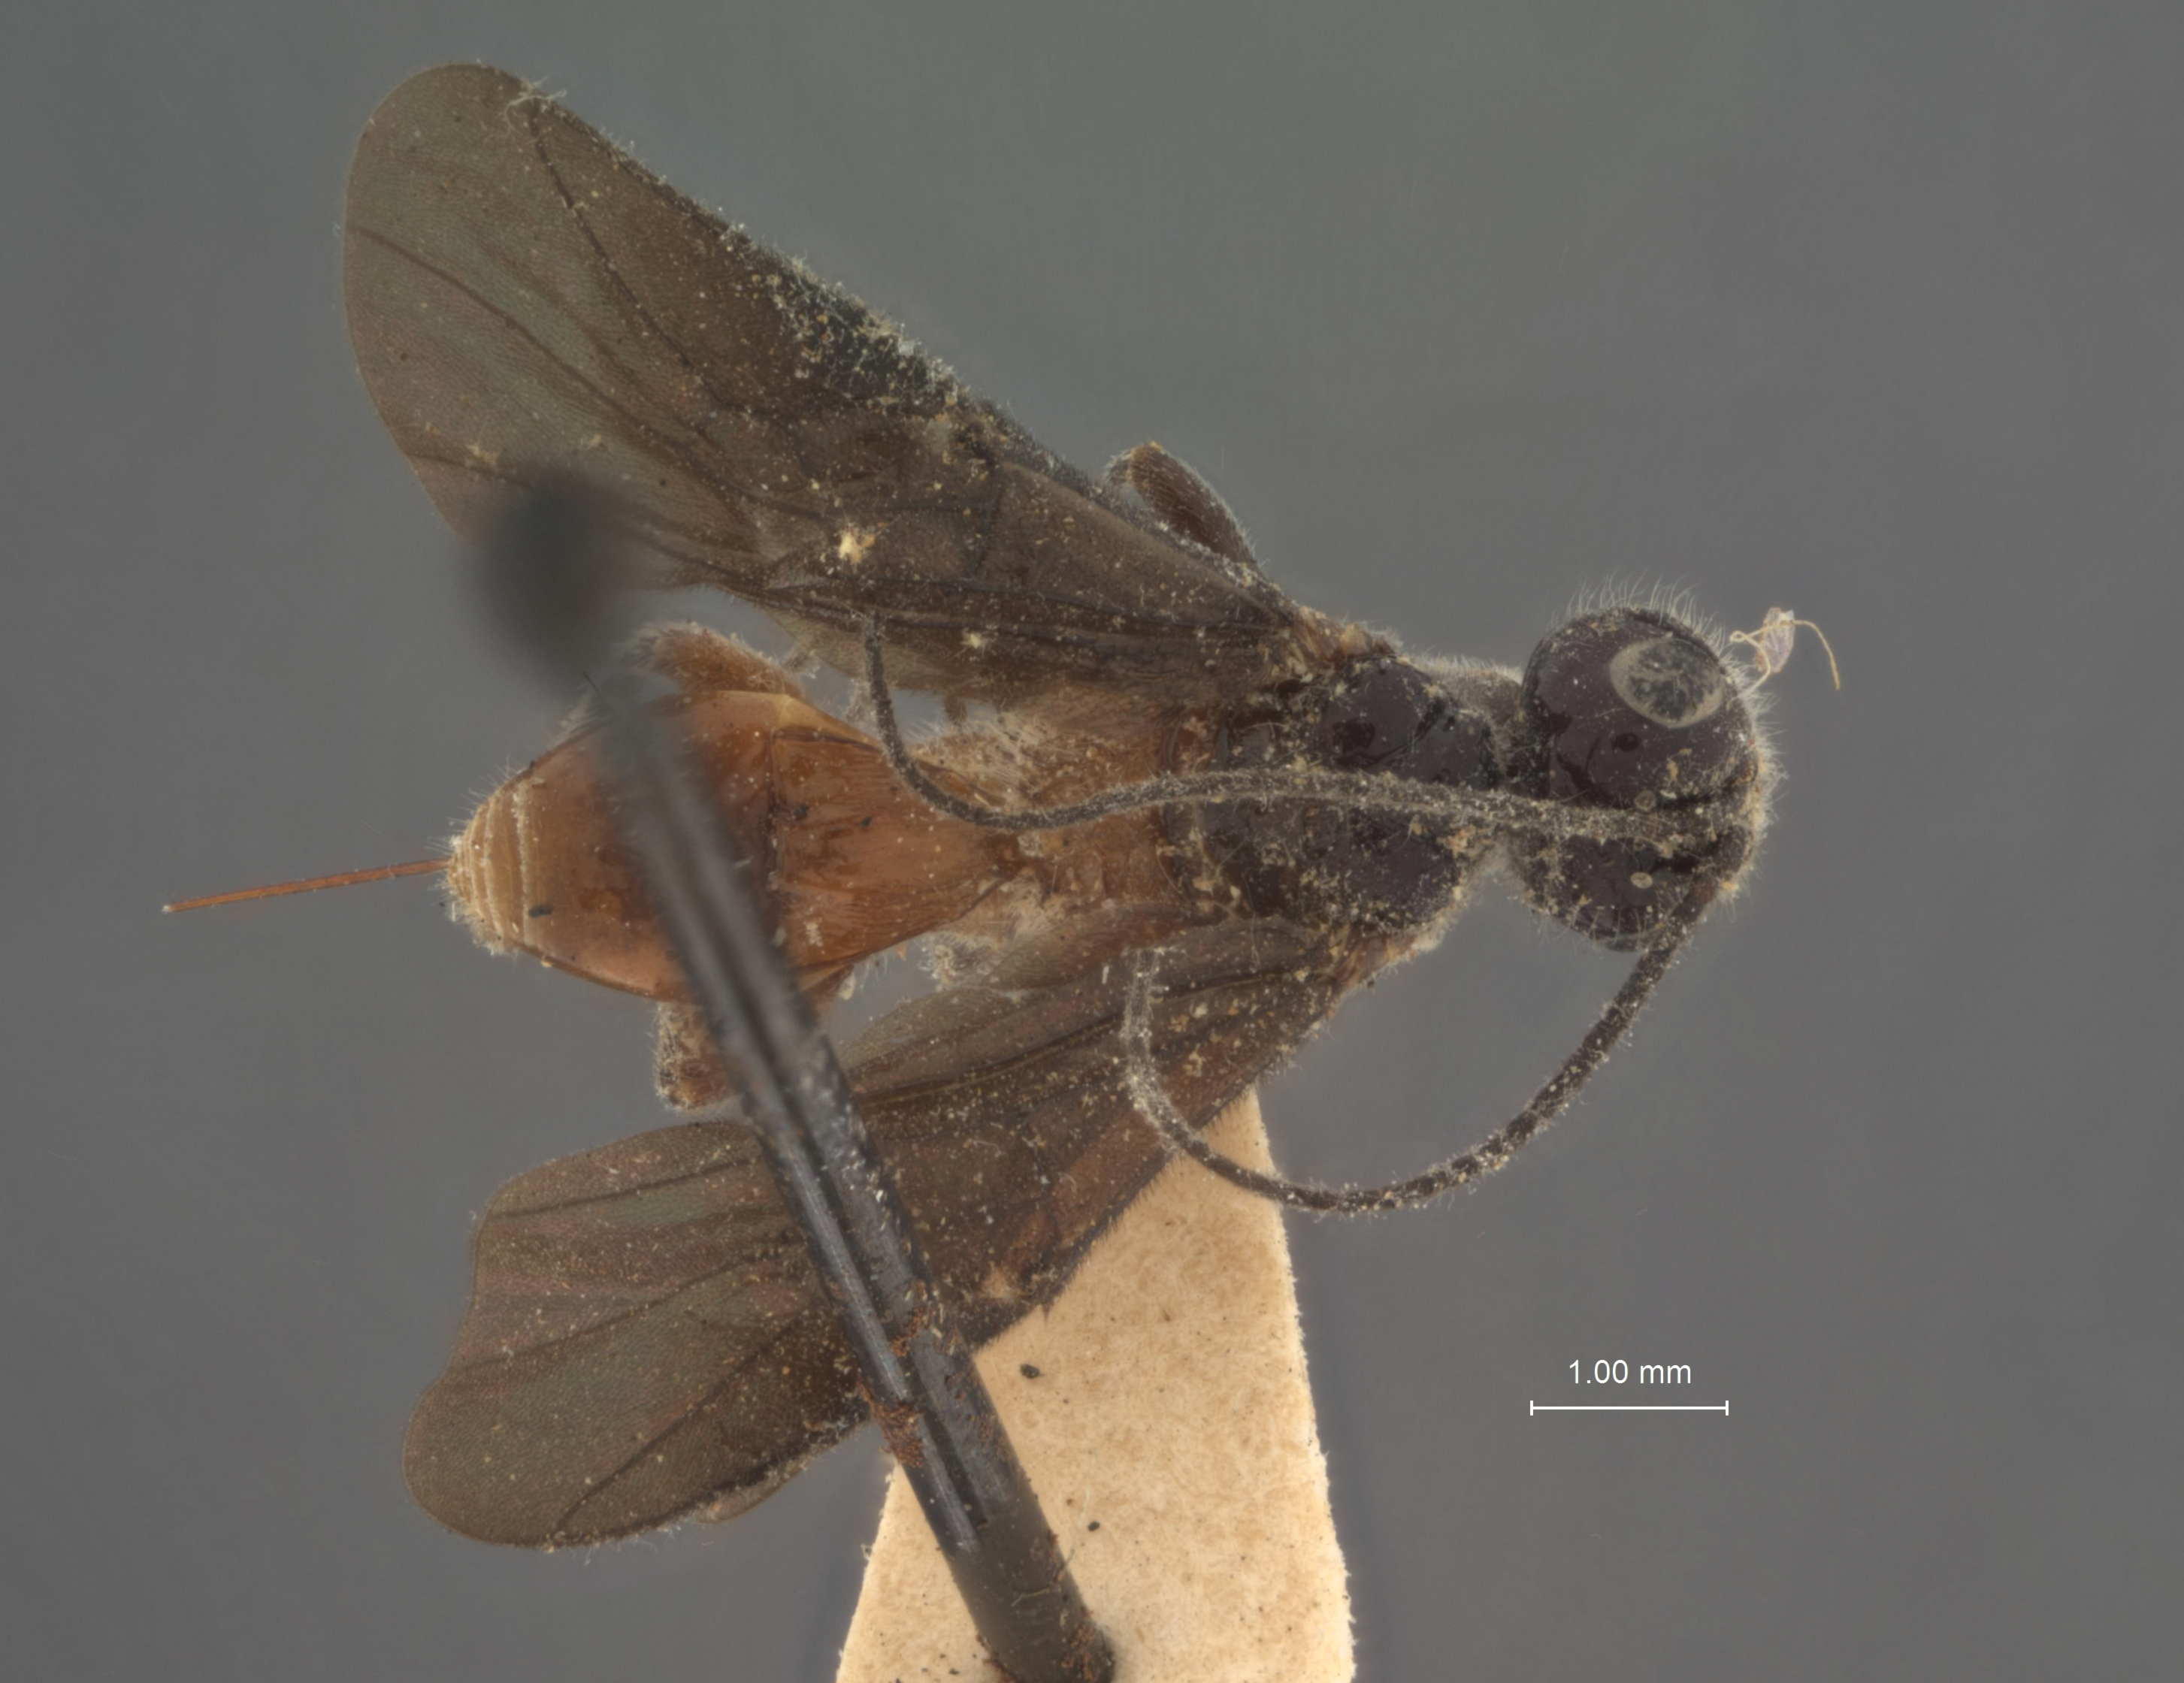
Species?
Capitonius caryne
